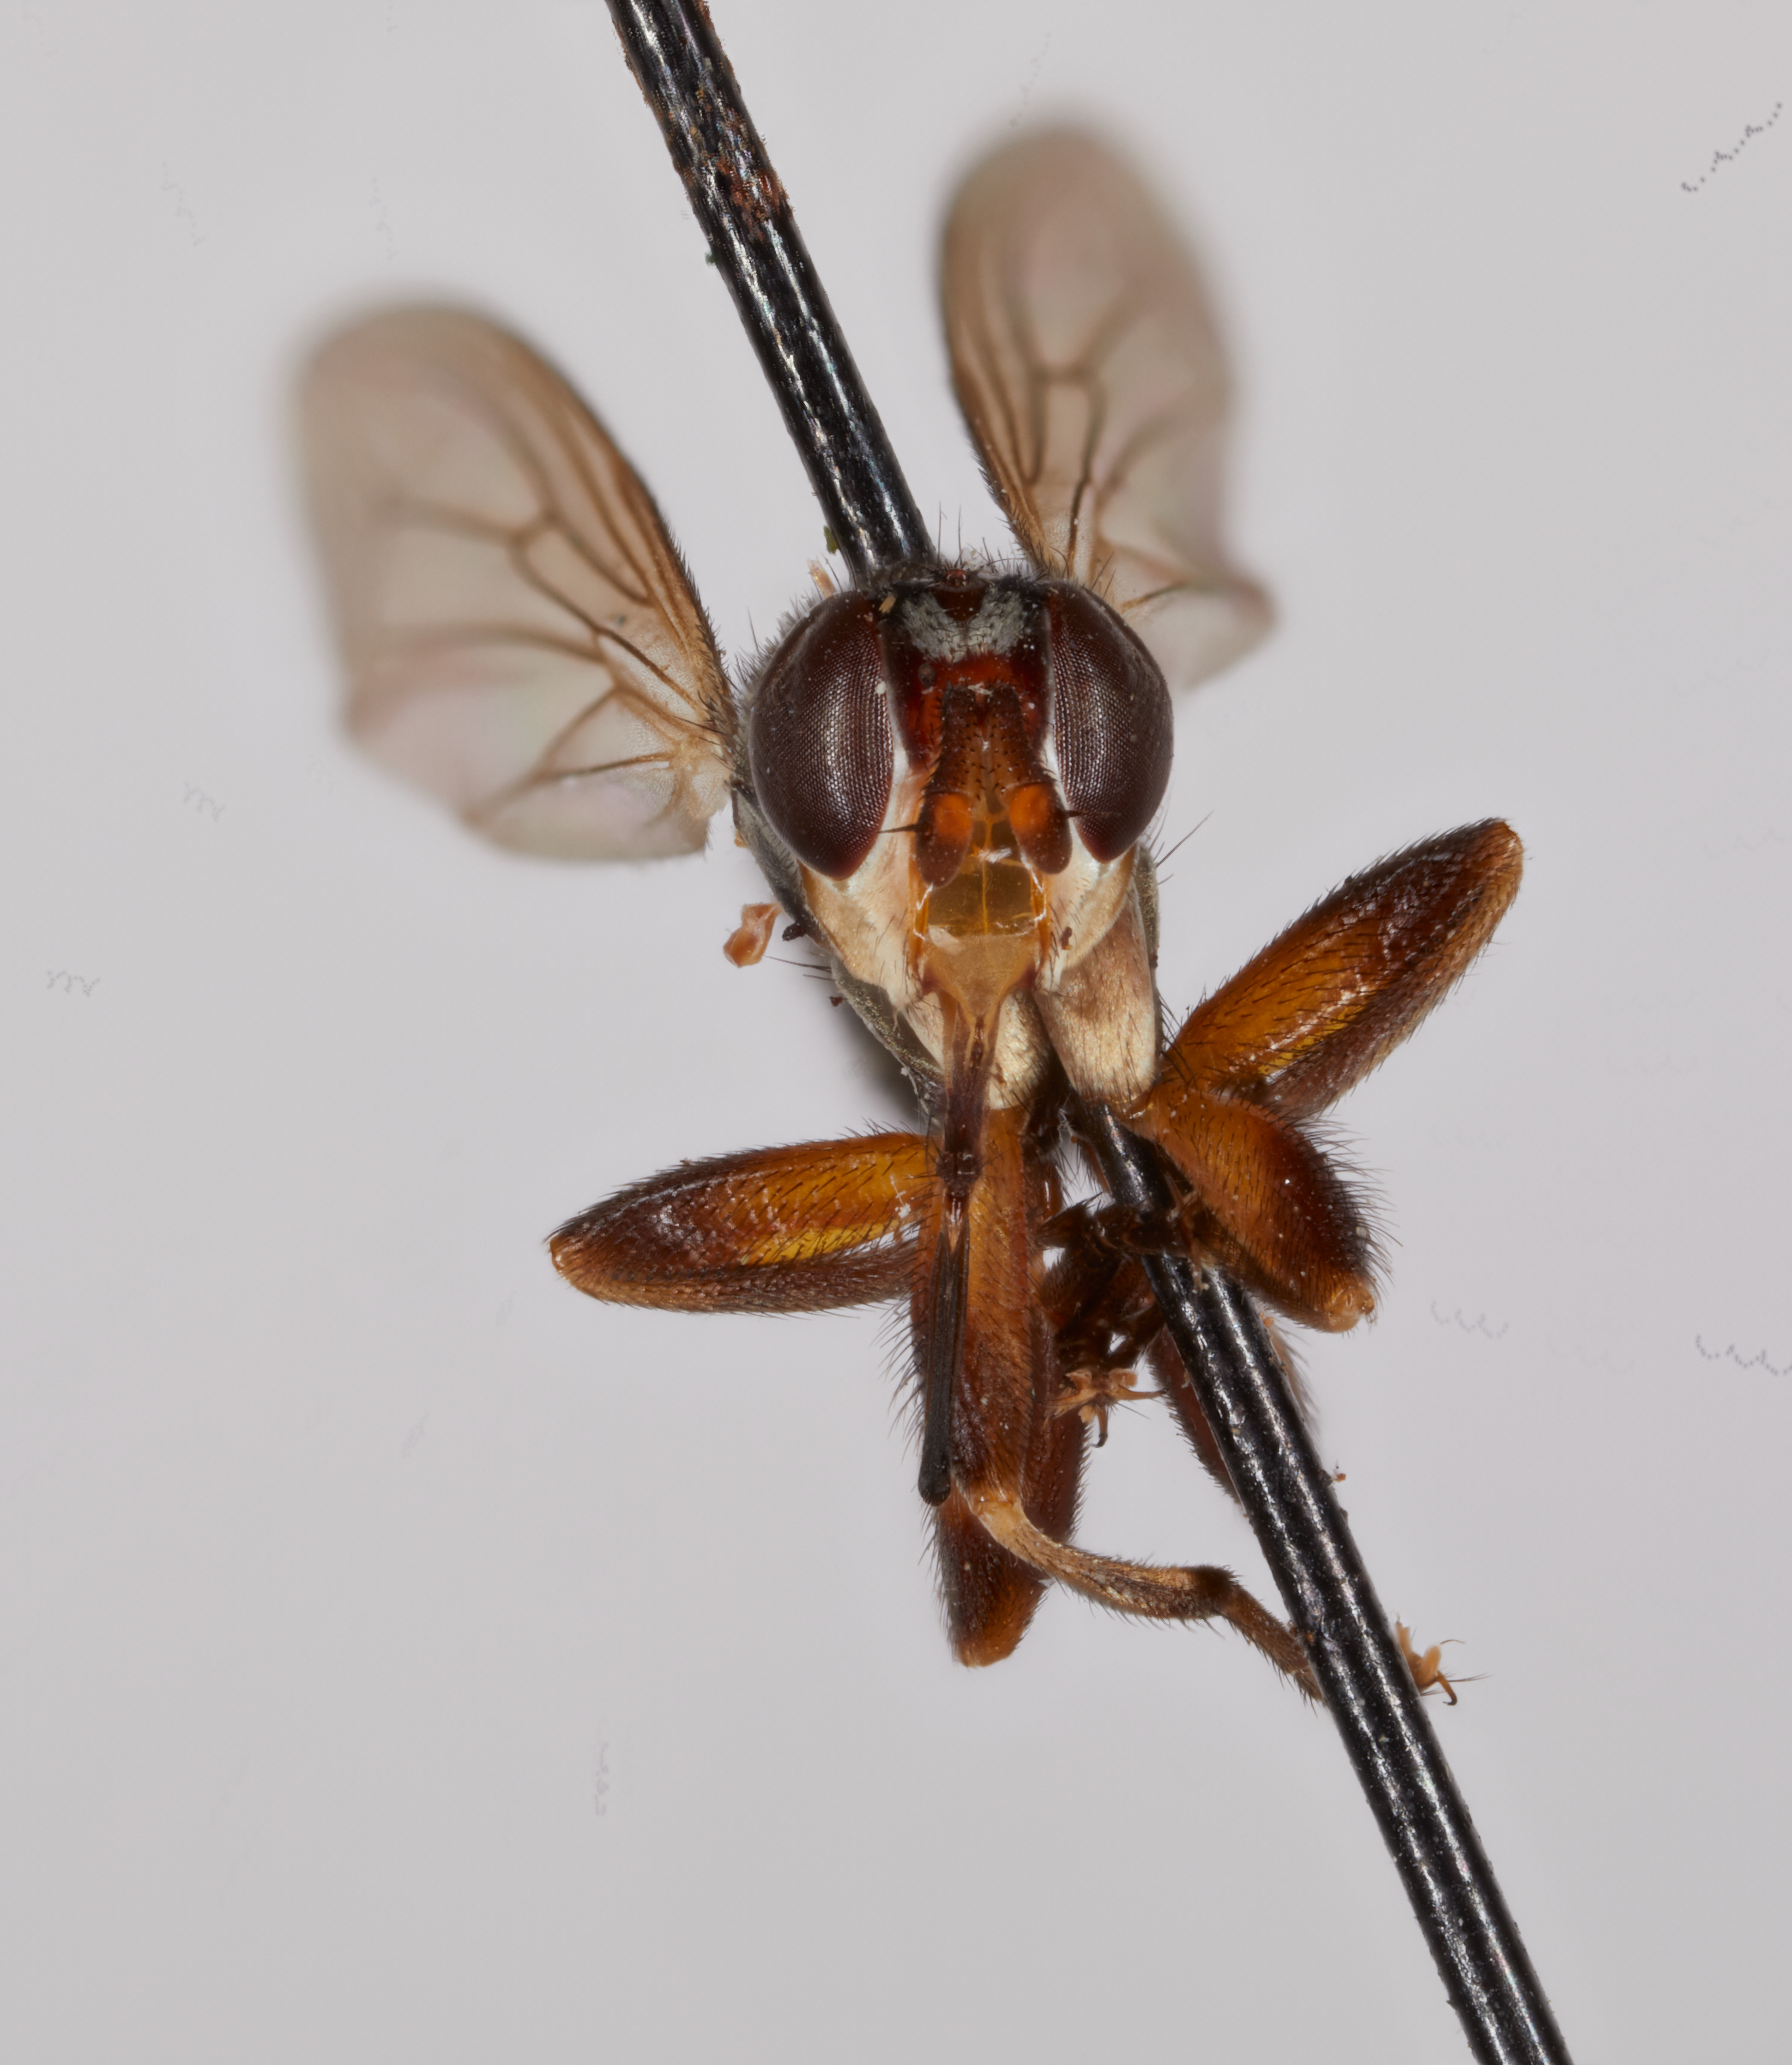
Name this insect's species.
Thecophora sauteri (also Occemyia sauteri)
